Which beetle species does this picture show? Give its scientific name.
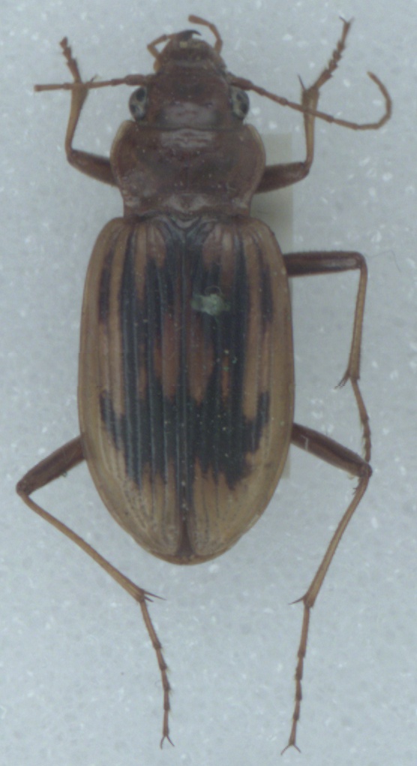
Nebria complanata
